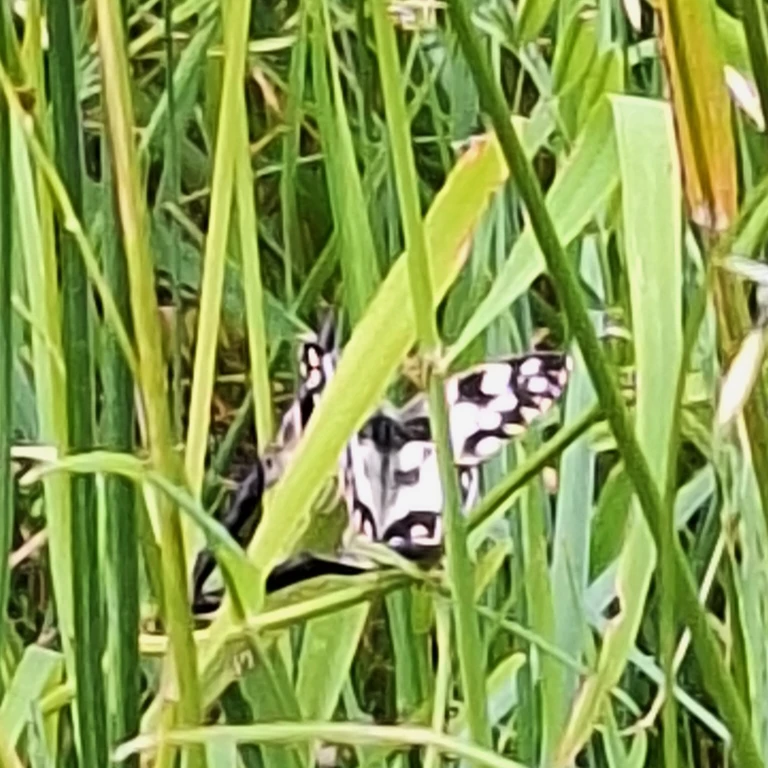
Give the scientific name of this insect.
Melanargia galathea
